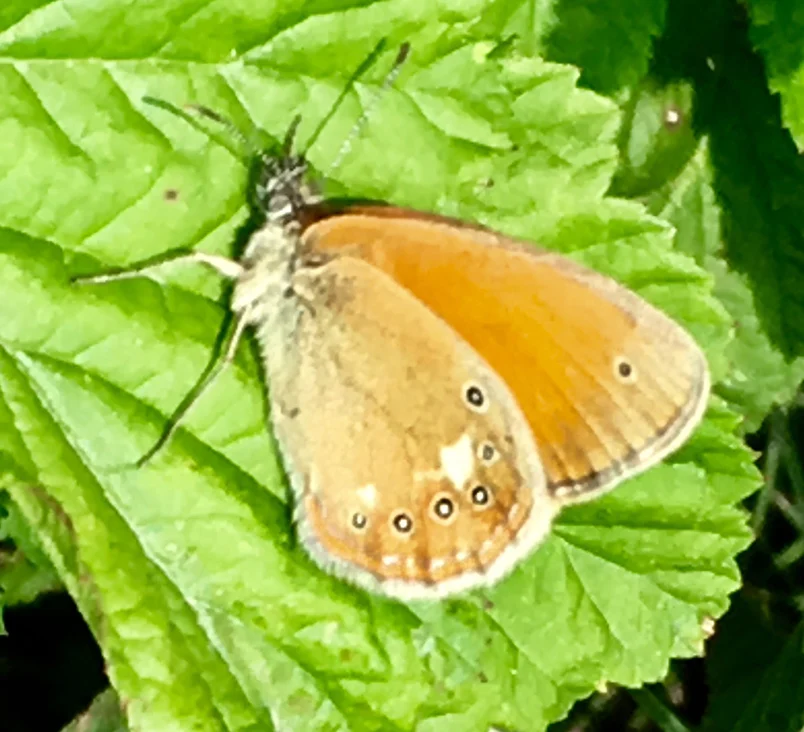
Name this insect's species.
Coenonympha glycerion (also Coenonympha iphis)
